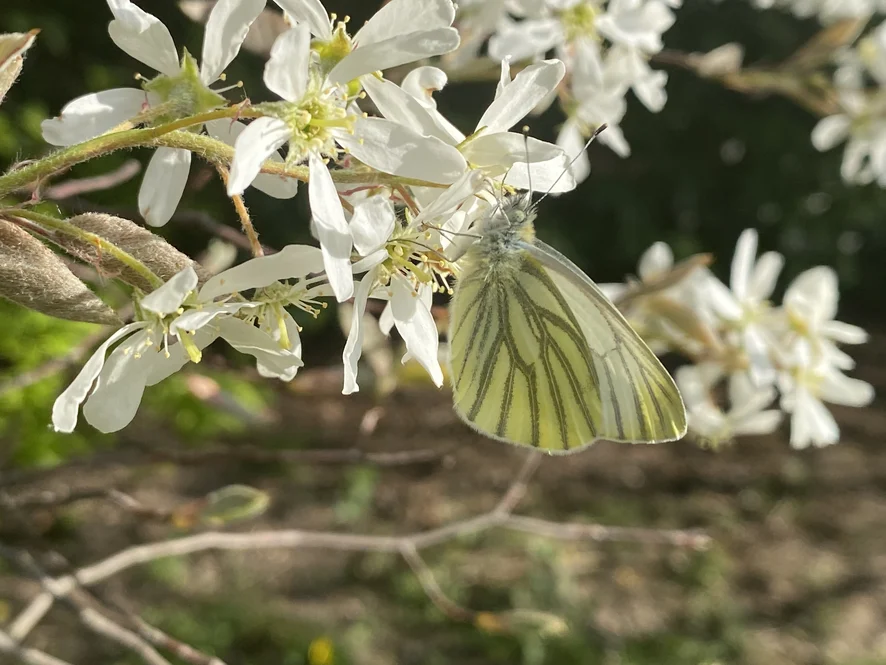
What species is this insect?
Pieris napi
